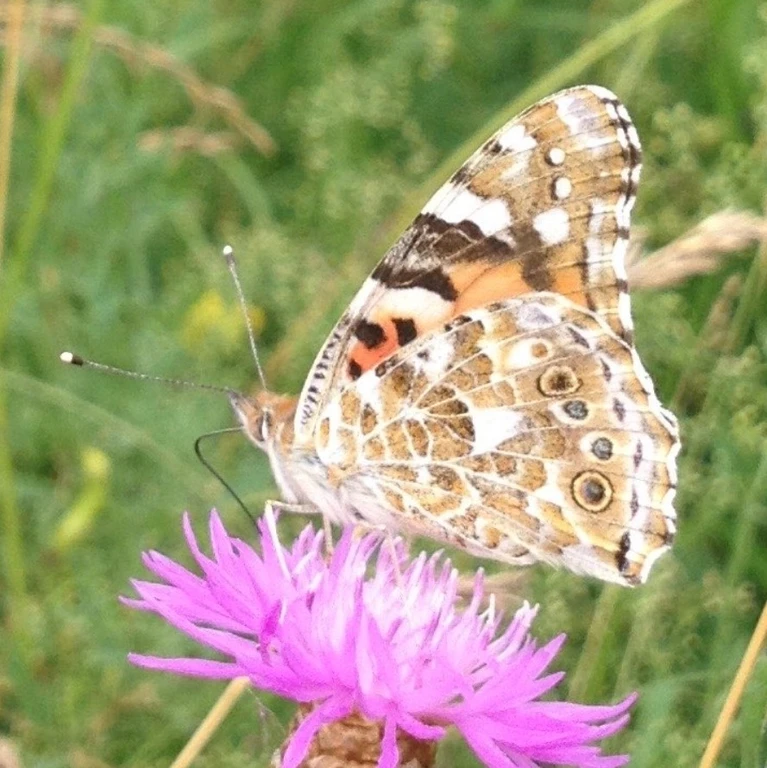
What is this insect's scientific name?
Vanessa cardui
